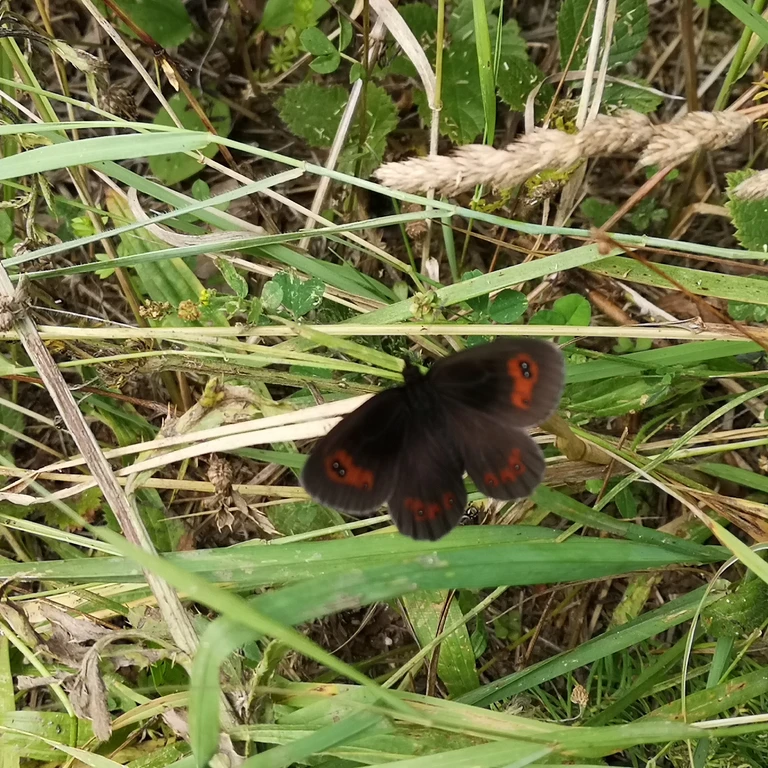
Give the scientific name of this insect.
Erebia aethiops
